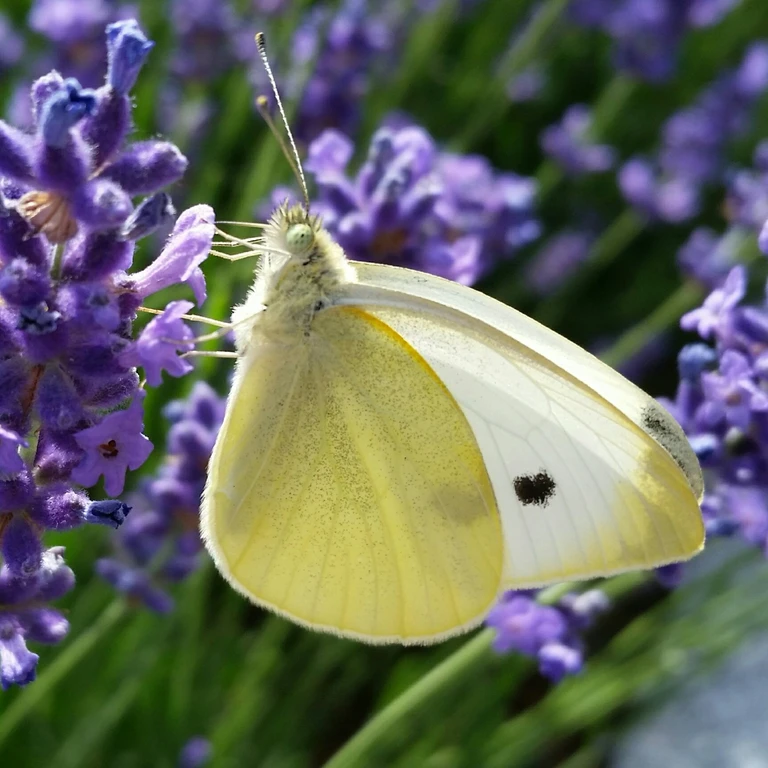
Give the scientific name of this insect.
Pieris rapae
